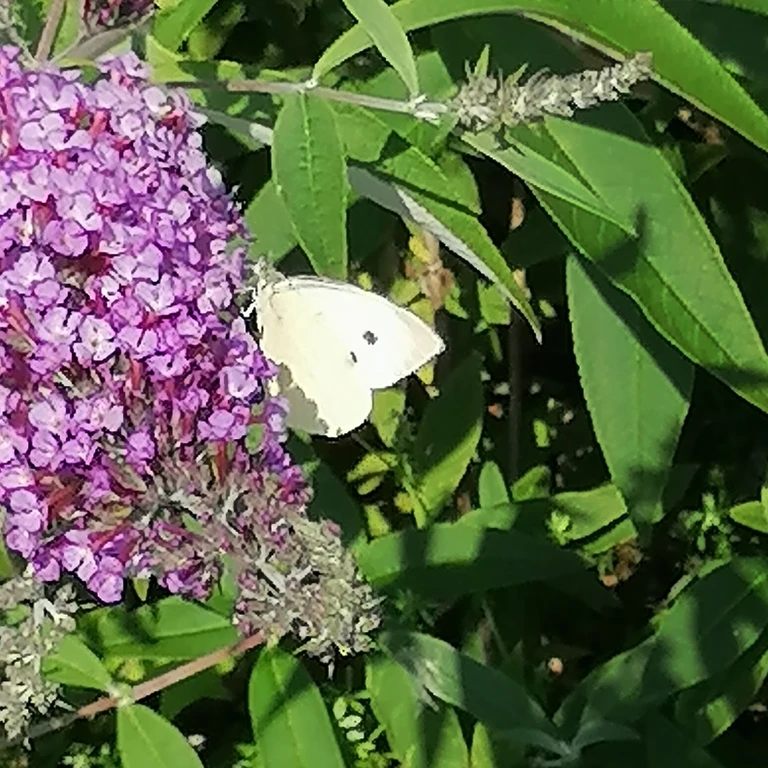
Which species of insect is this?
Pieris brassicae
